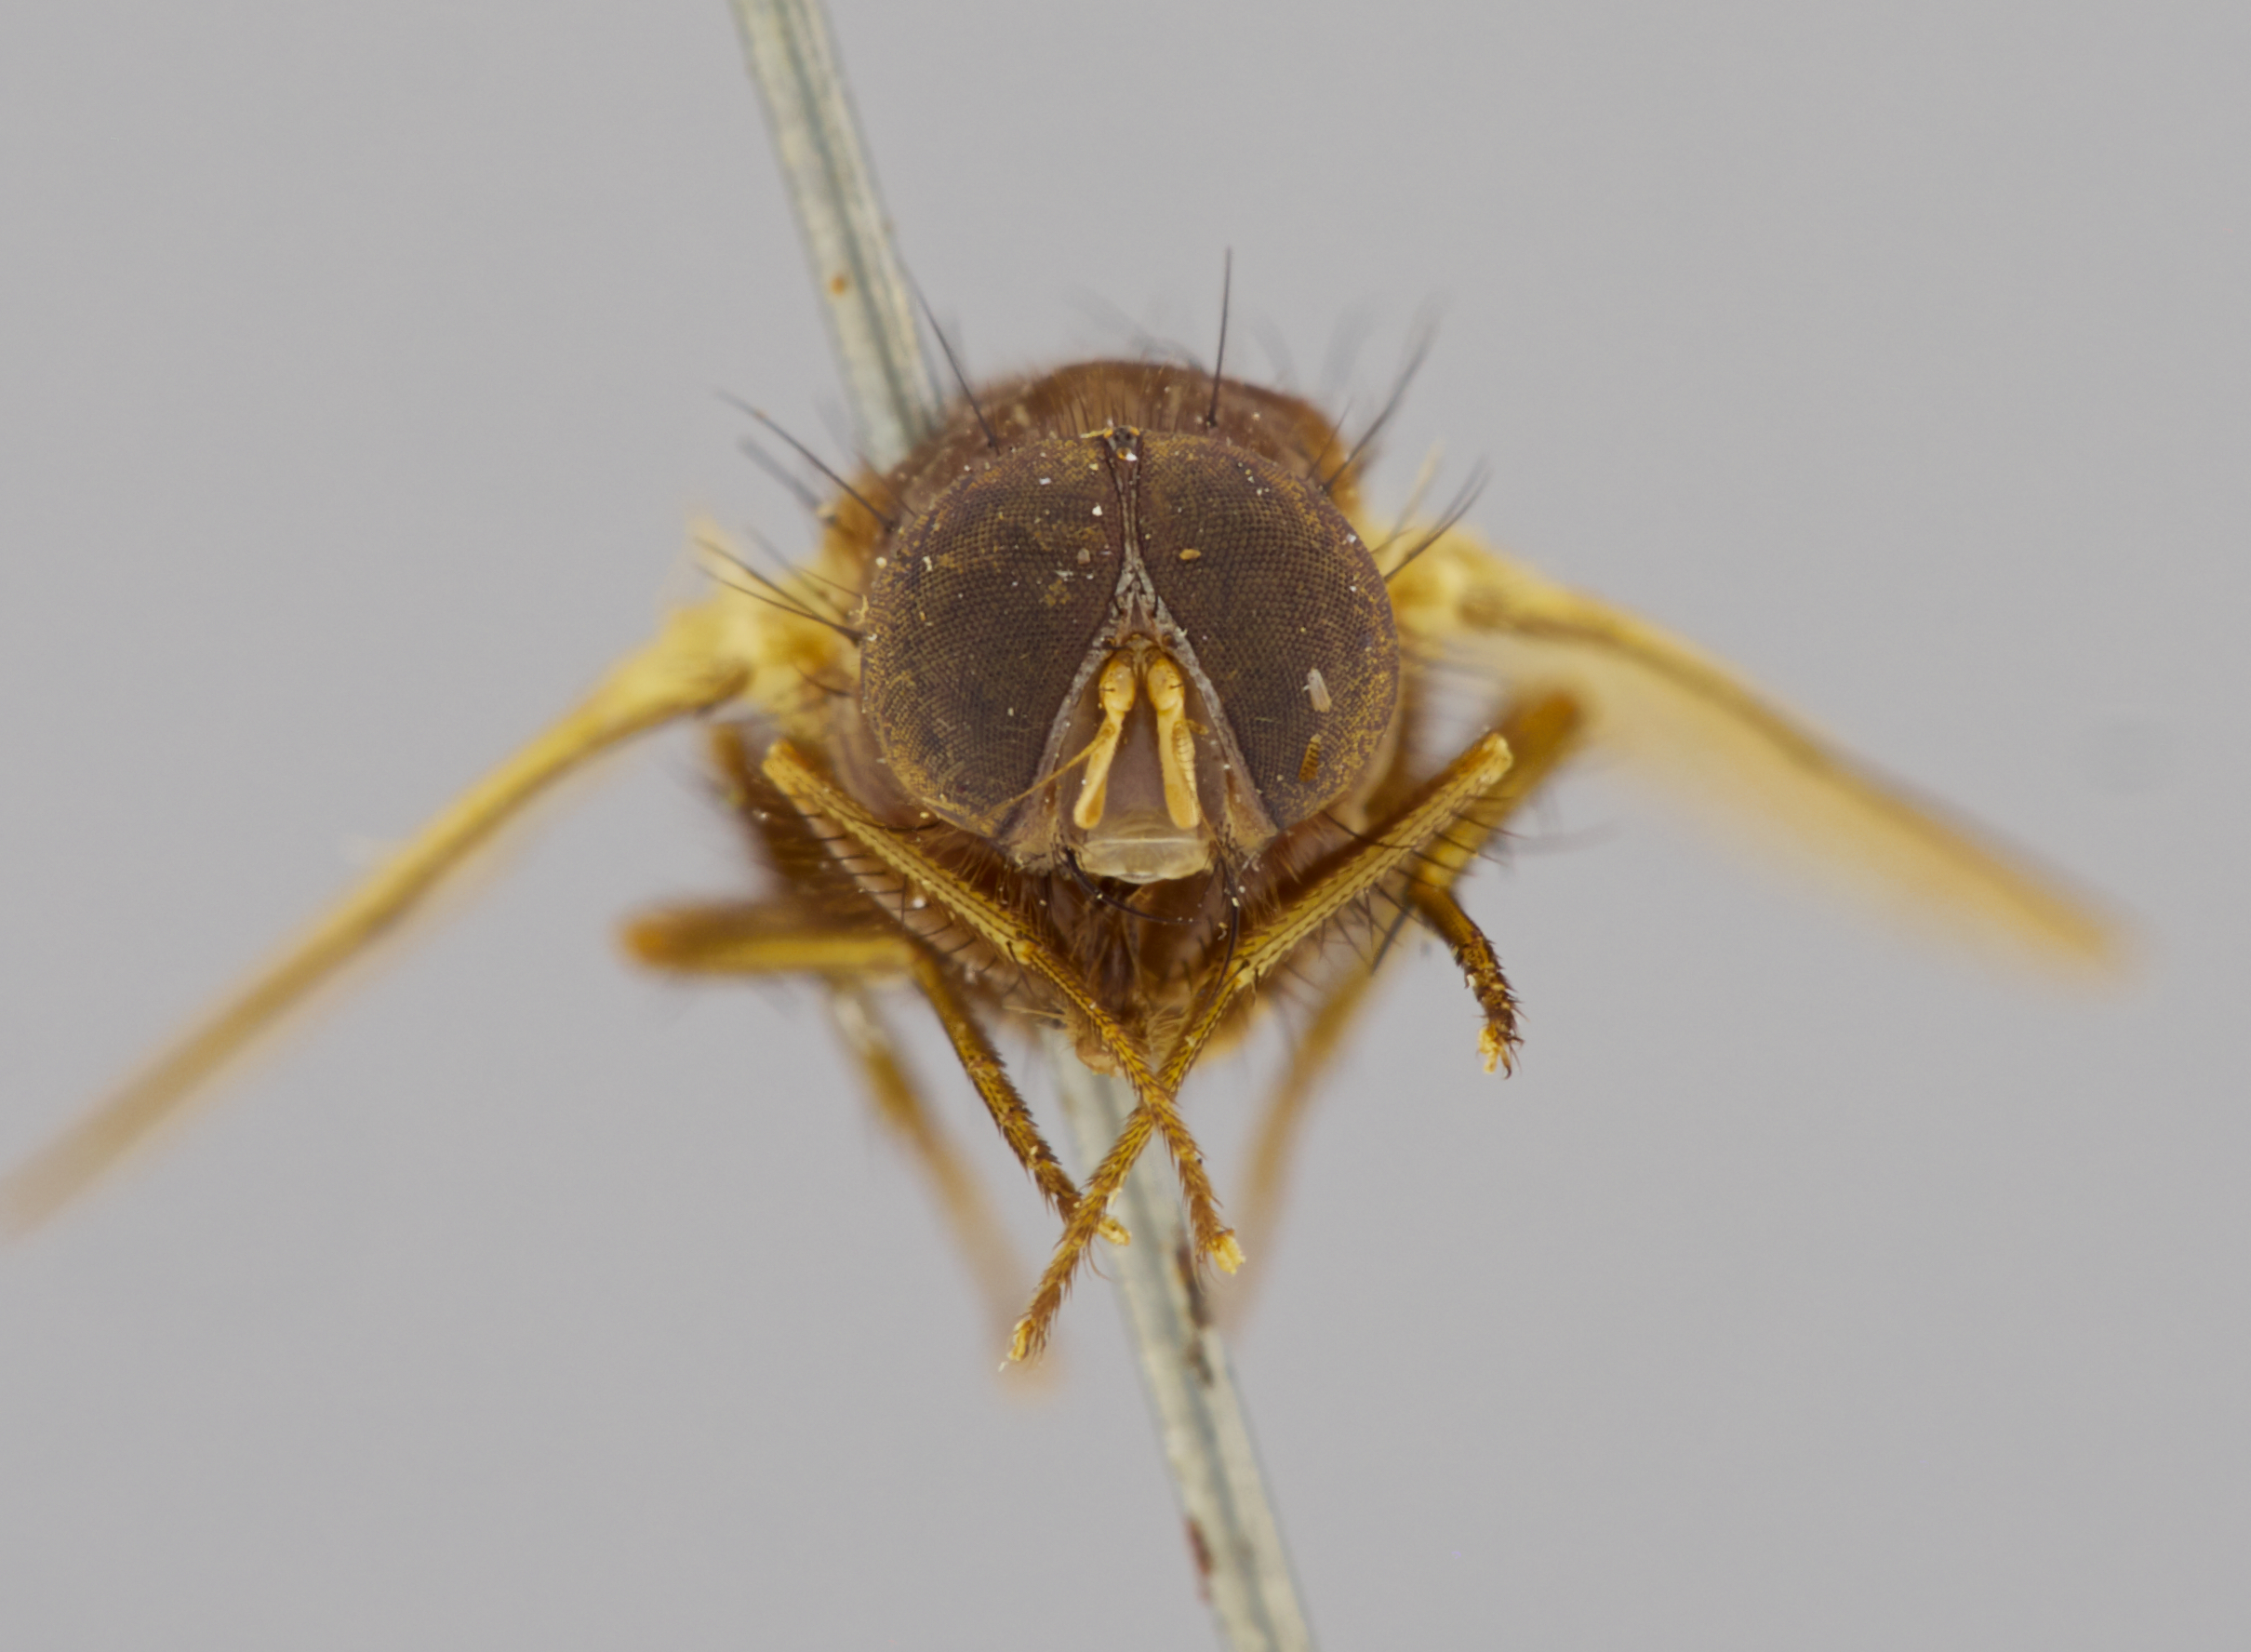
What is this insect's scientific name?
Dichaetomyia atratula
